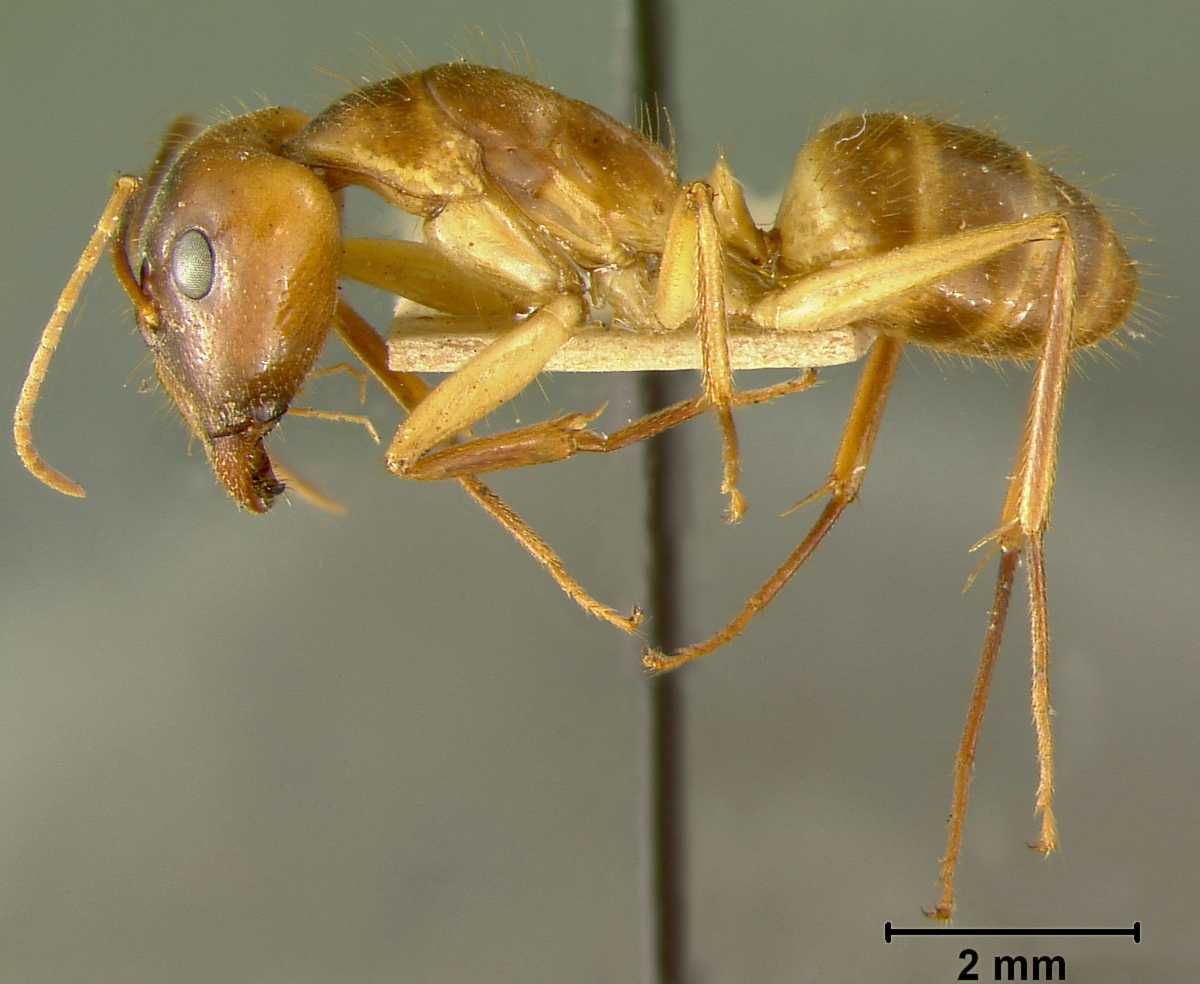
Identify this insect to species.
Camponotus maculatus
